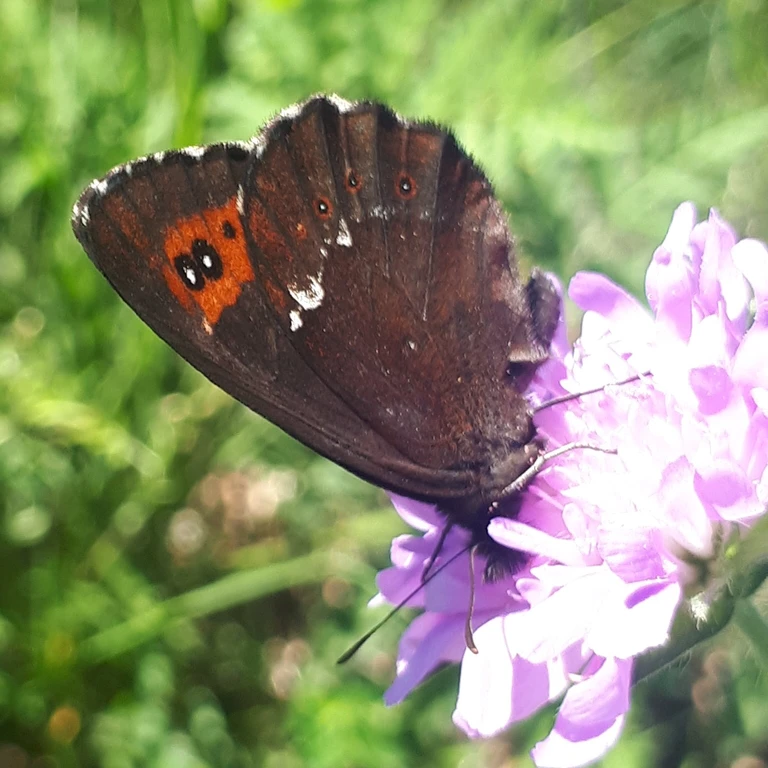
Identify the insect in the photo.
Erebia ligea
